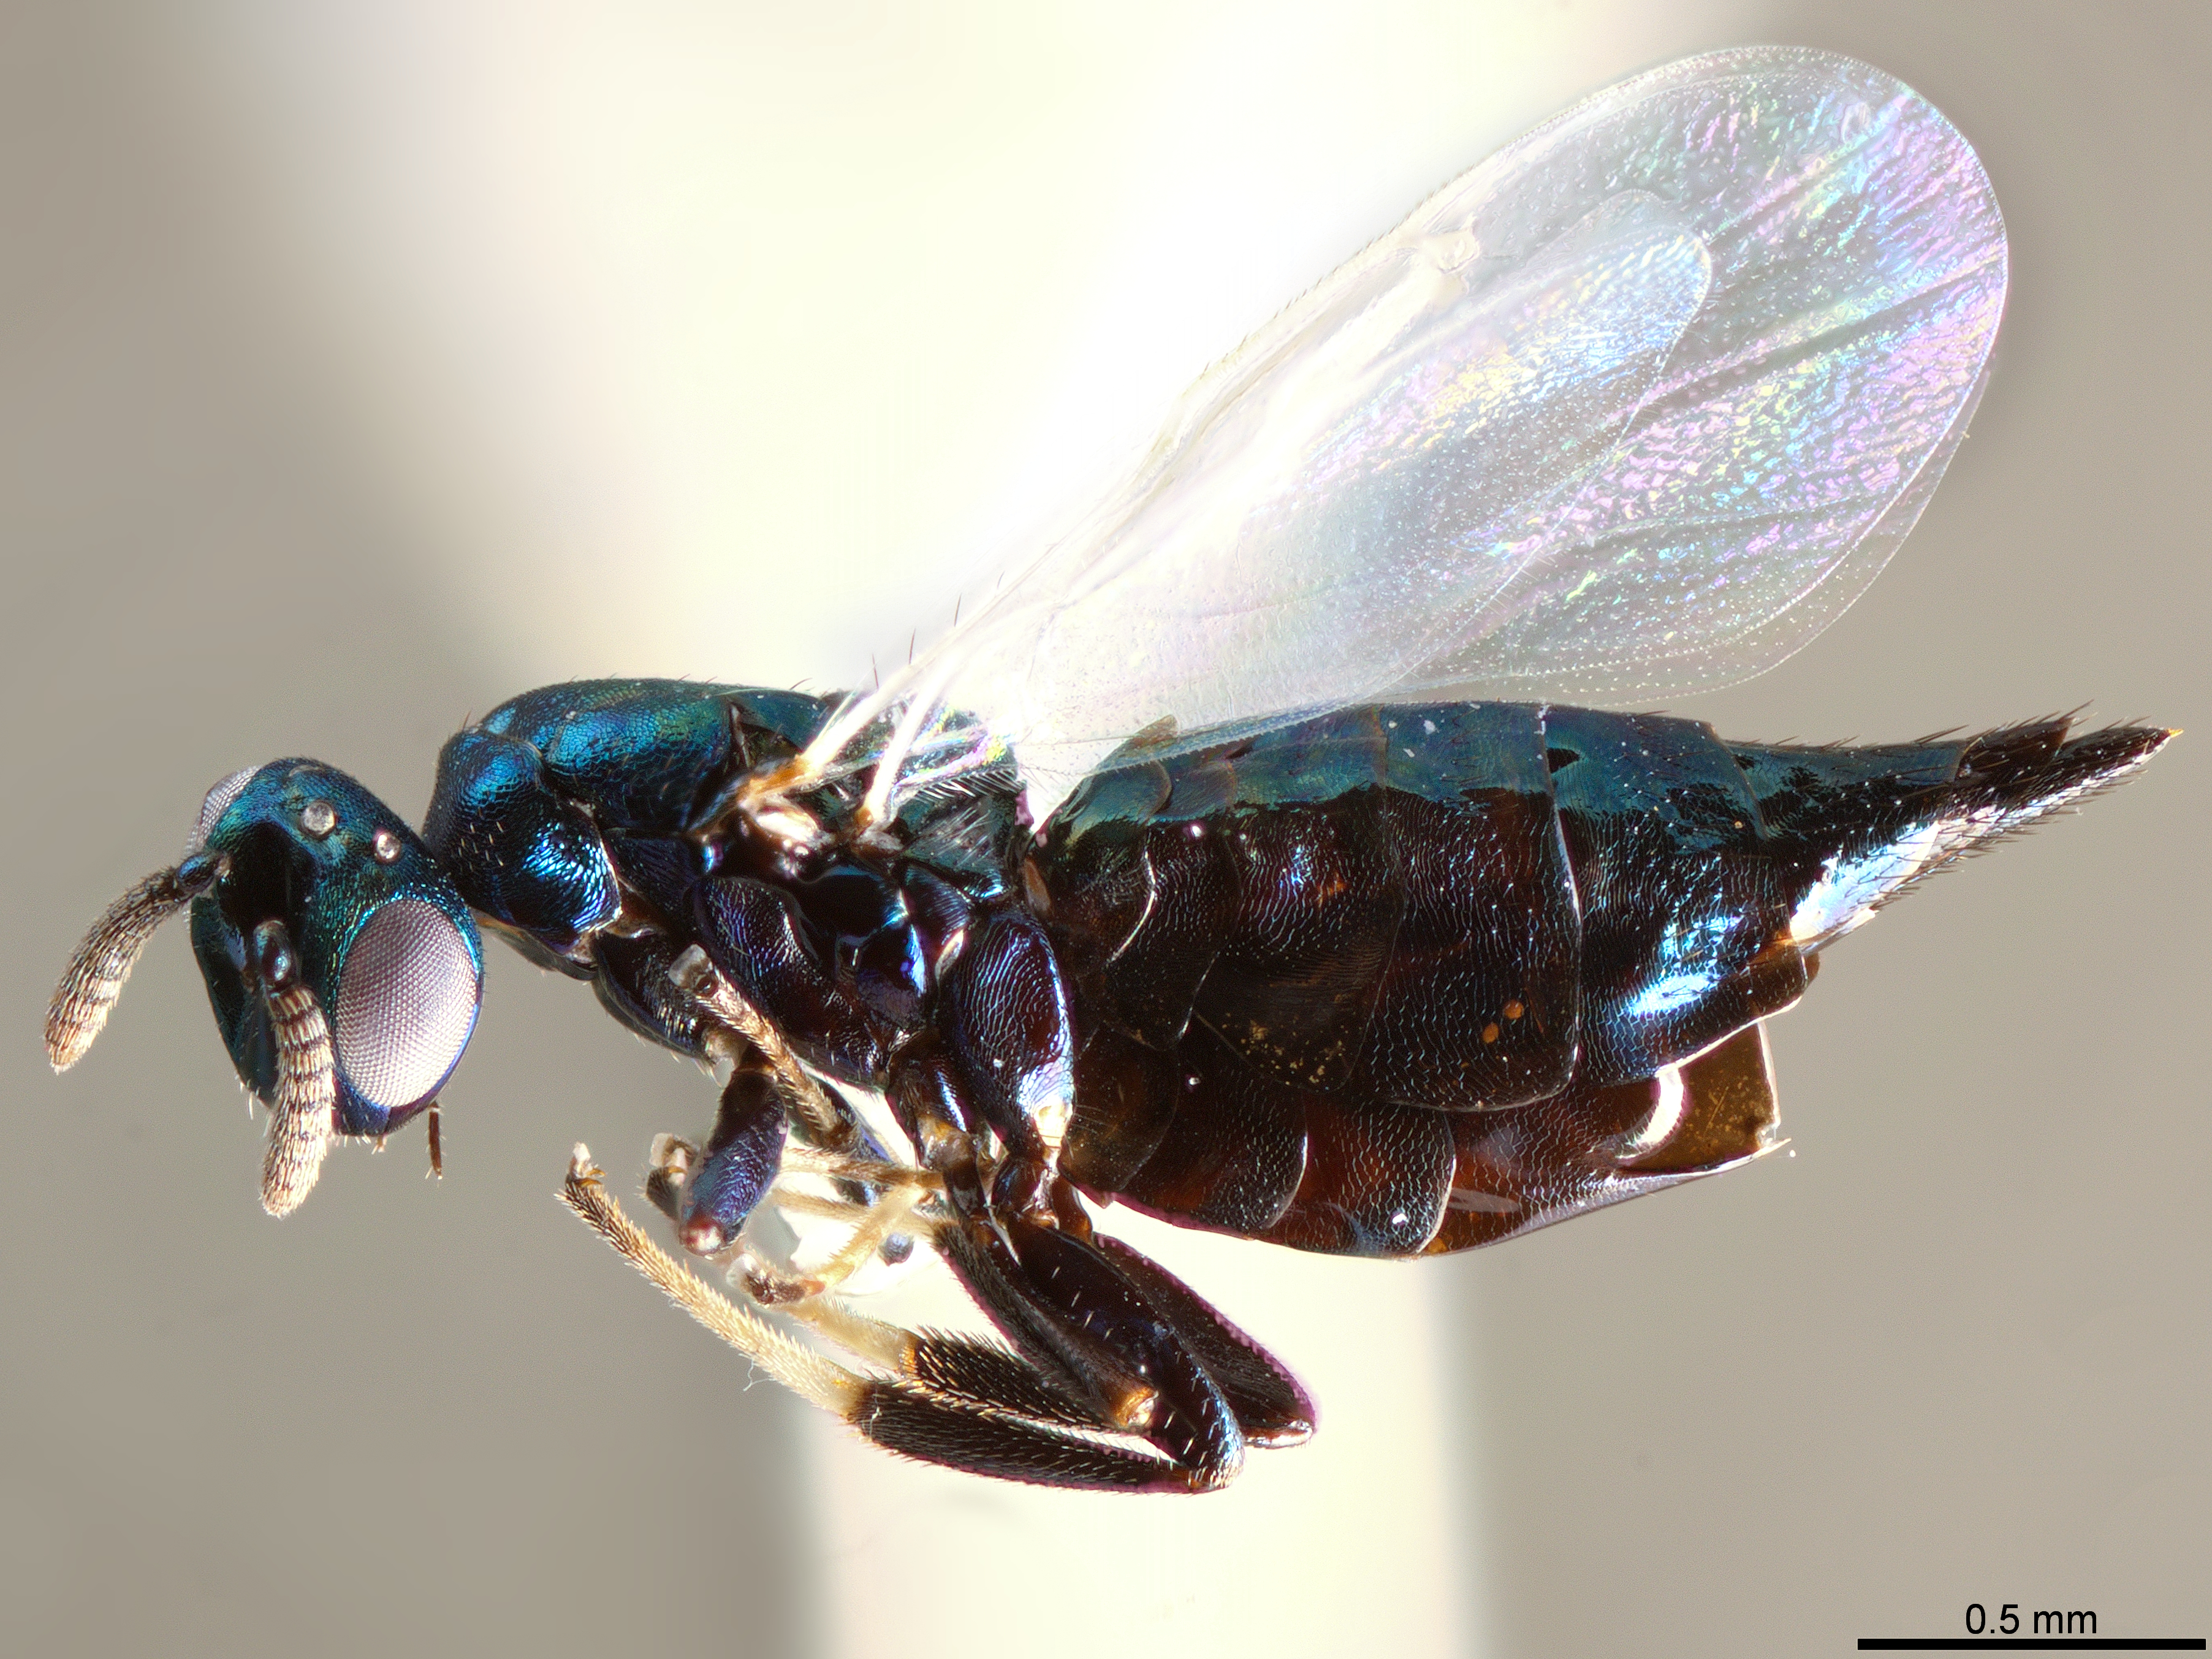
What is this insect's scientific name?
Colotrechnus ignotus
